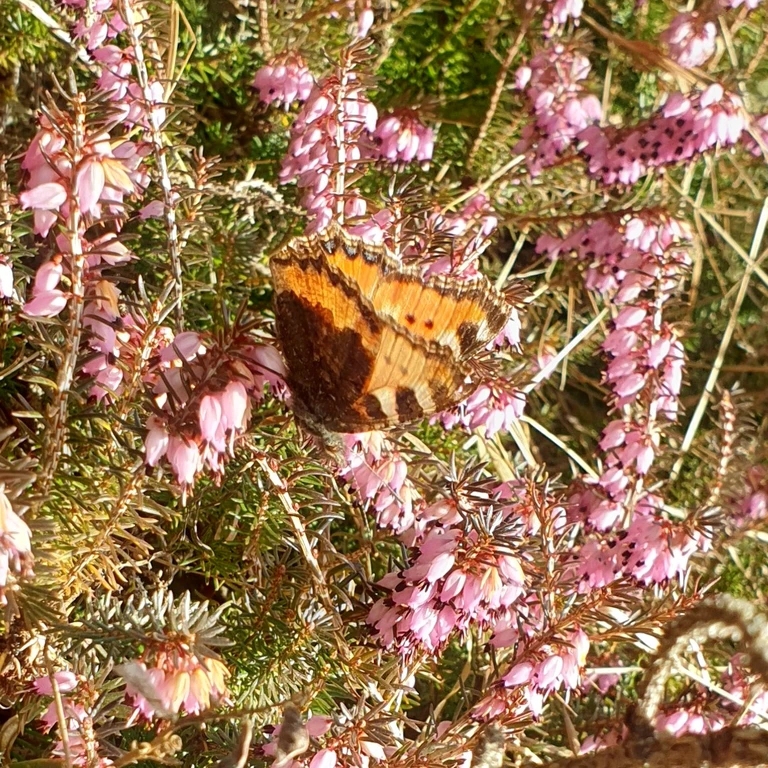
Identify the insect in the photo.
Aglais urticae
